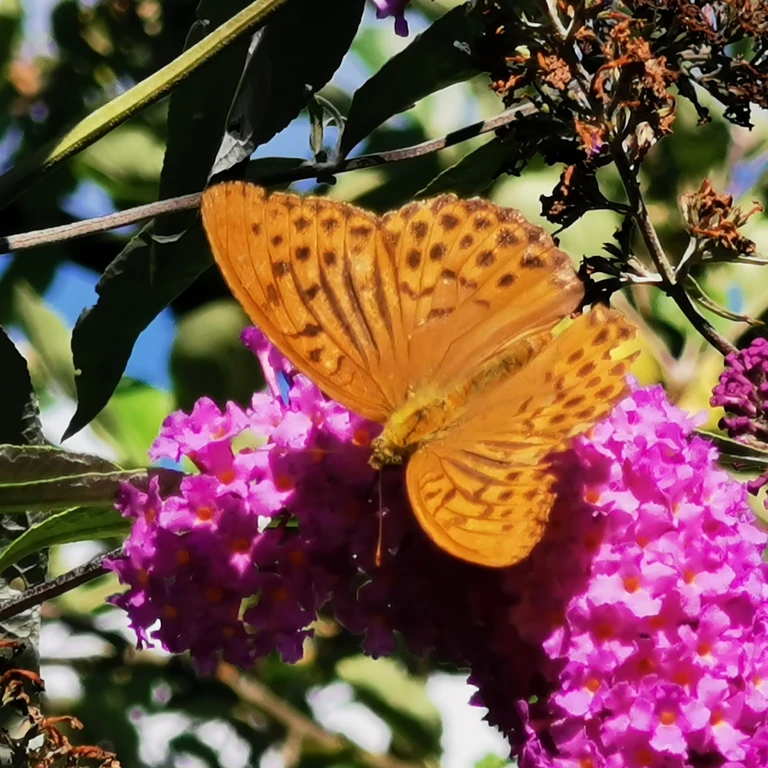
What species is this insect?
Argynnis paphia
